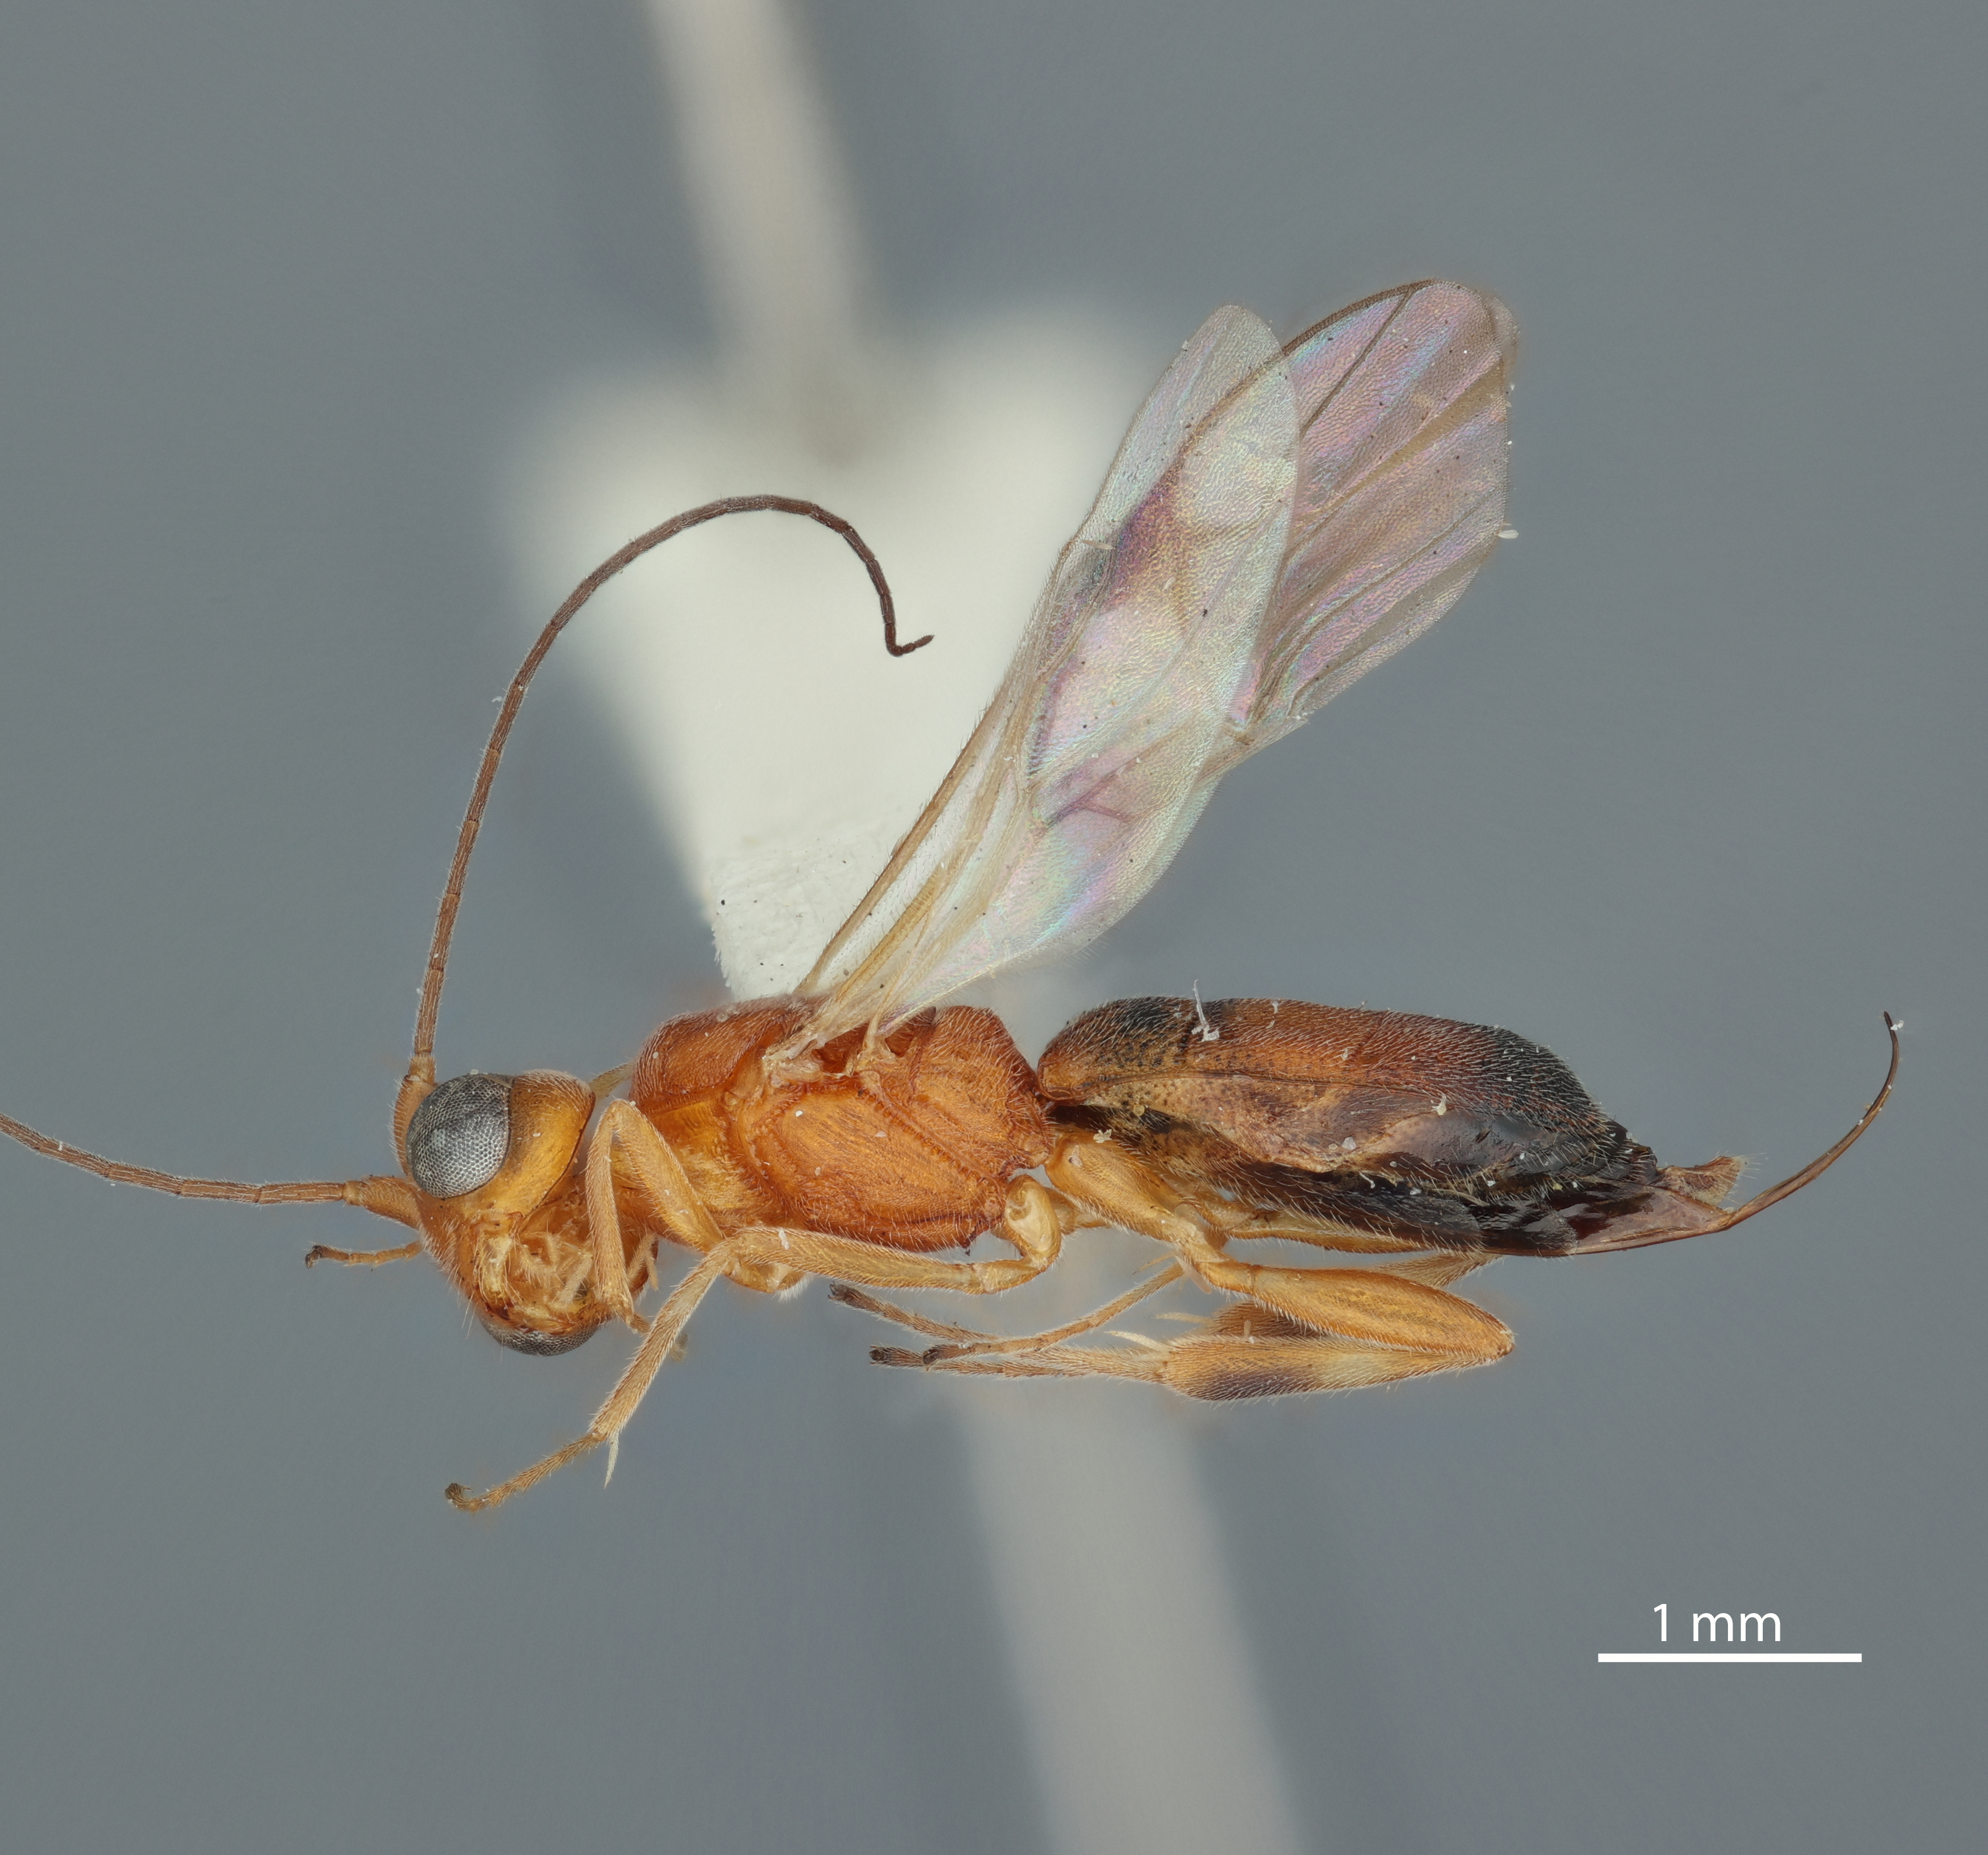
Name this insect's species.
Phanerotoma filicornis
